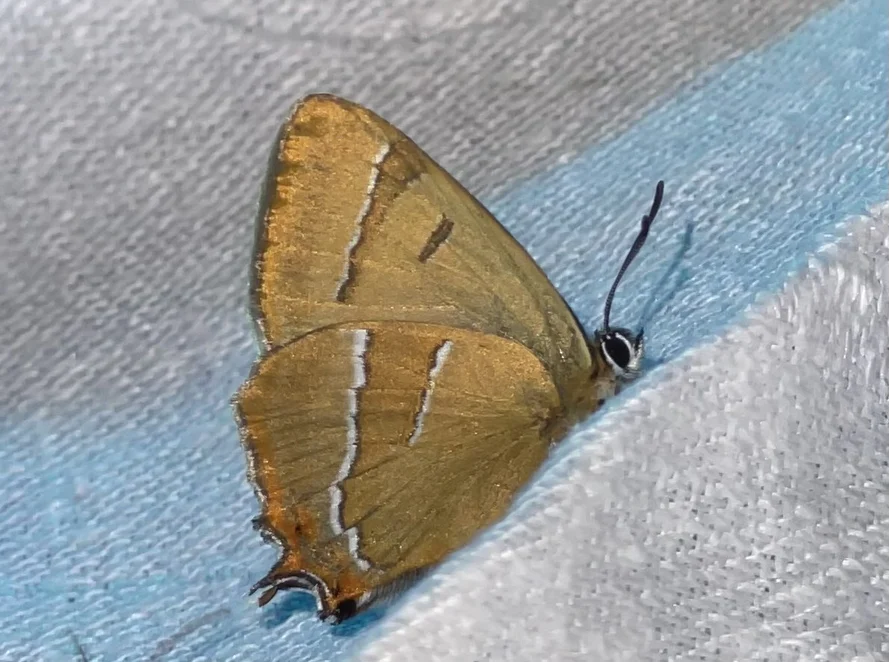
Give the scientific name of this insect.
Thecla betulae
